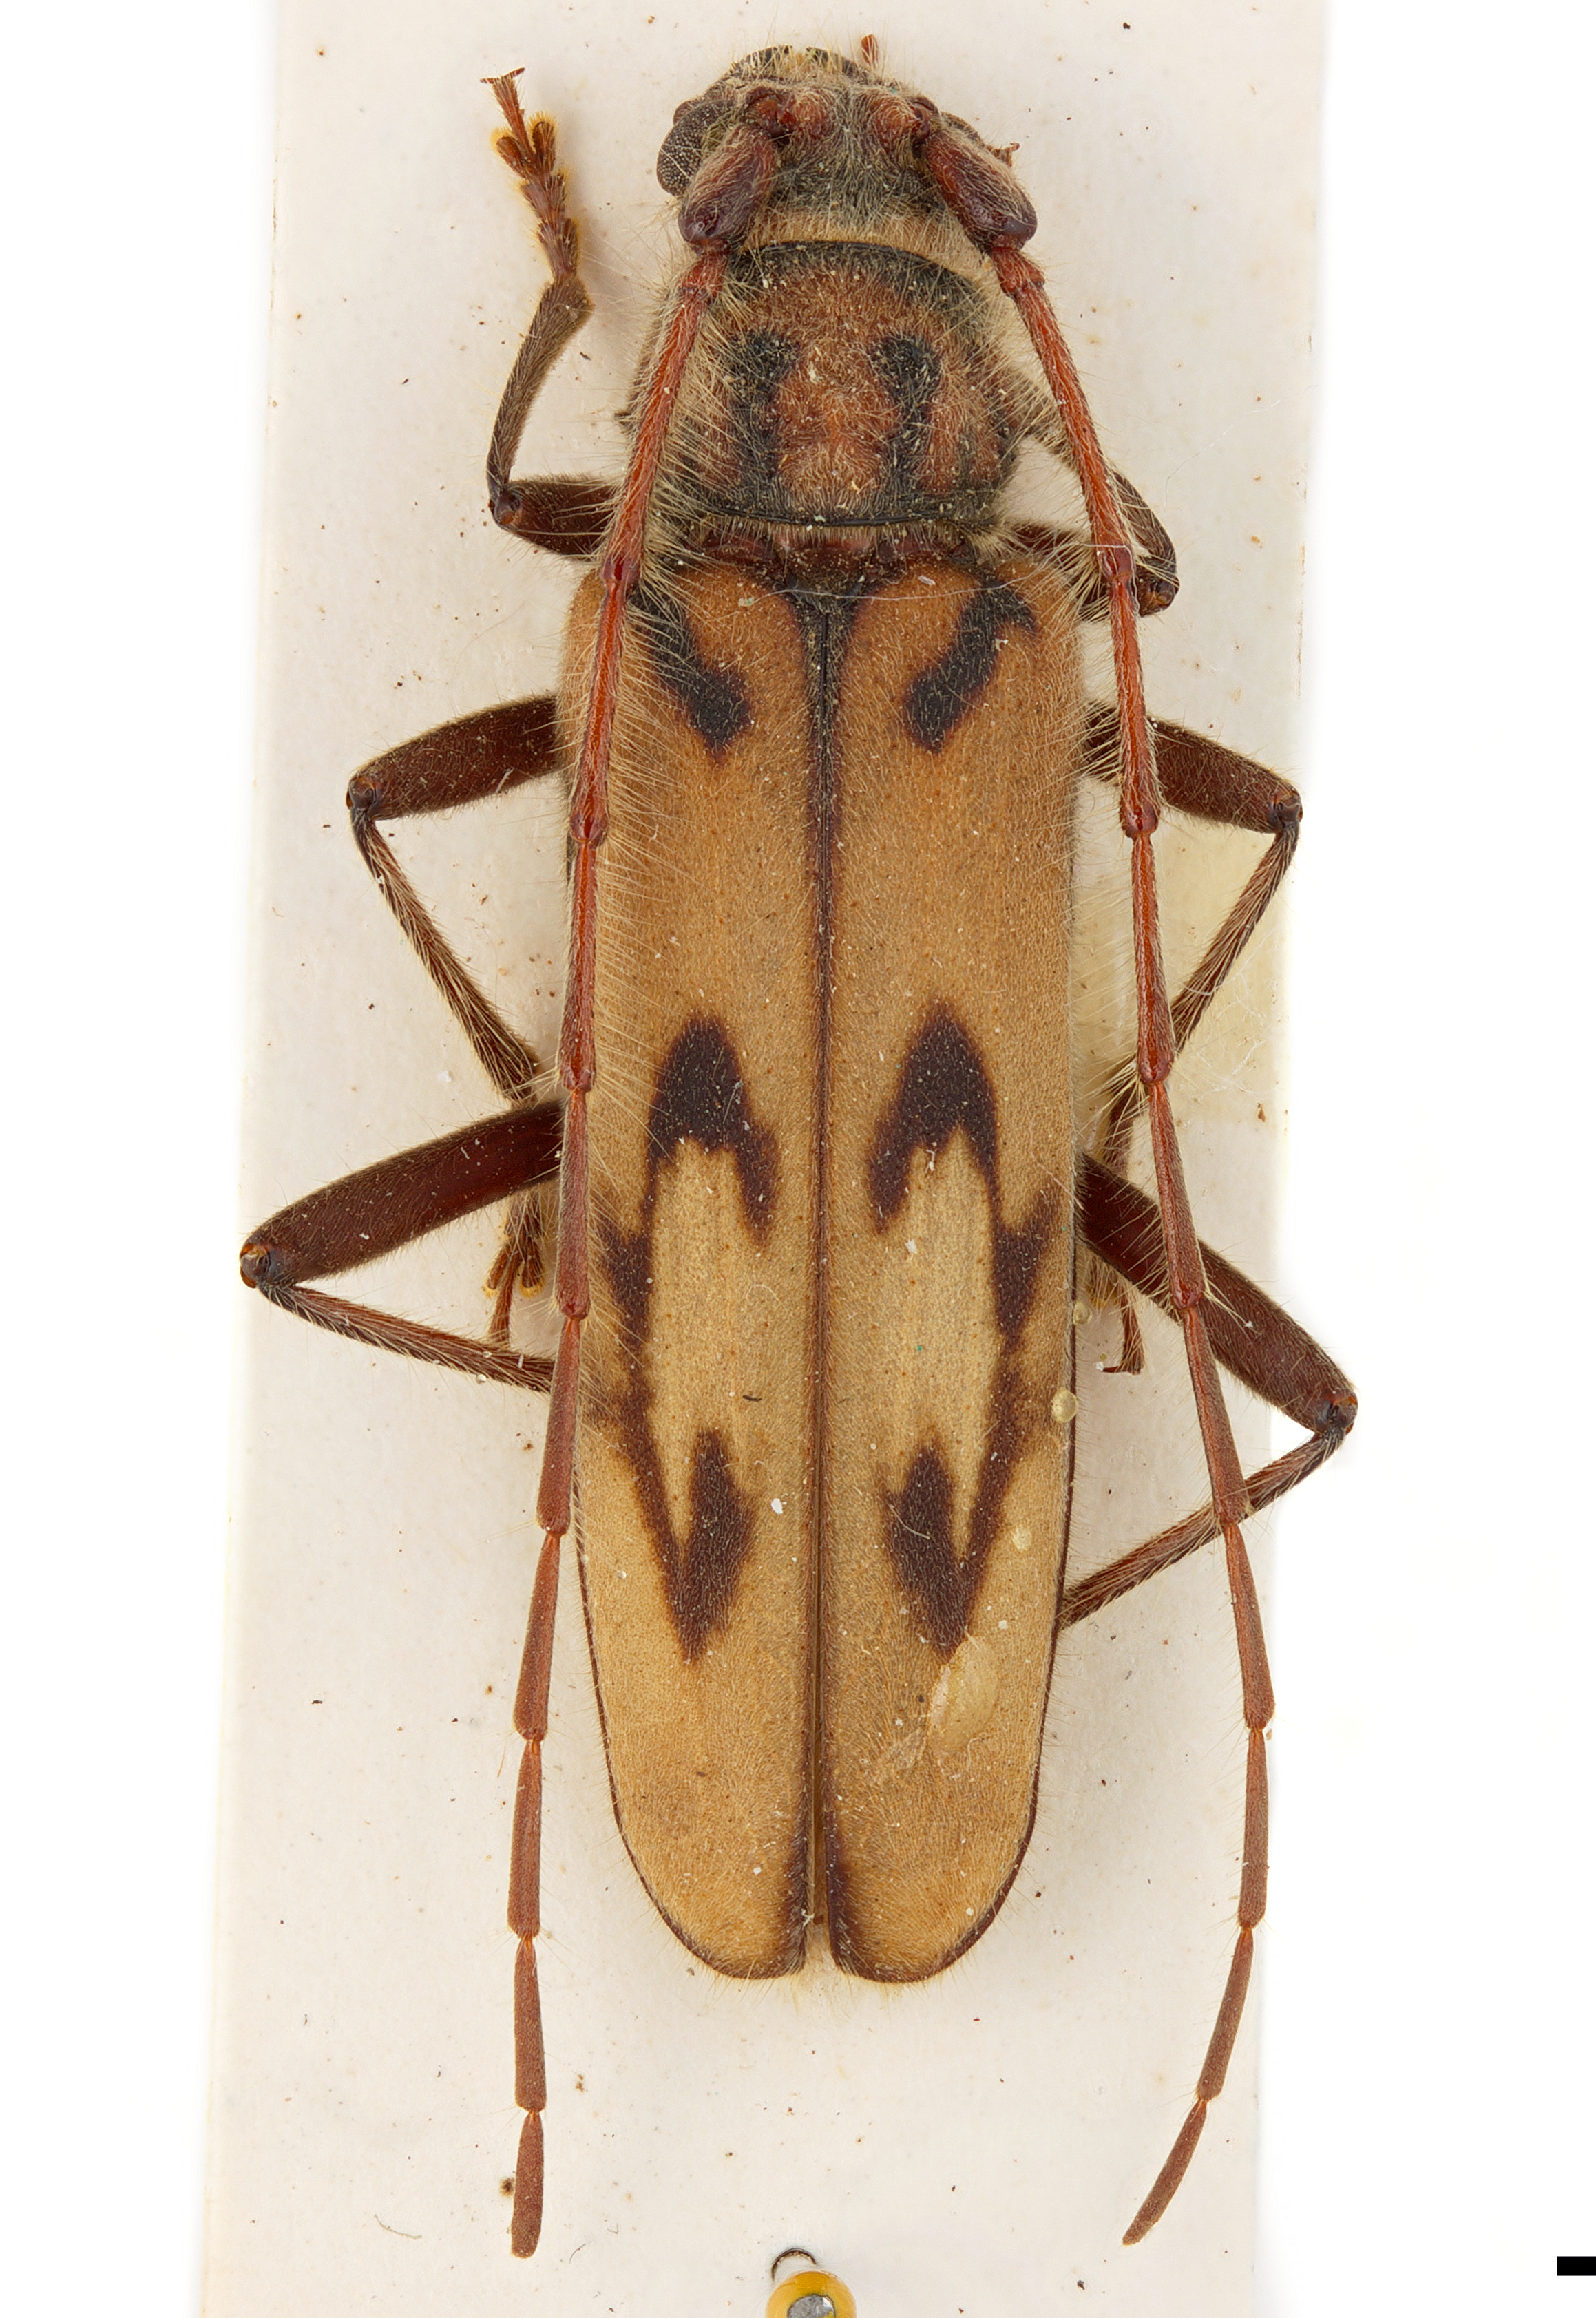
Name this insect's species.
Zoodes fulguratus
